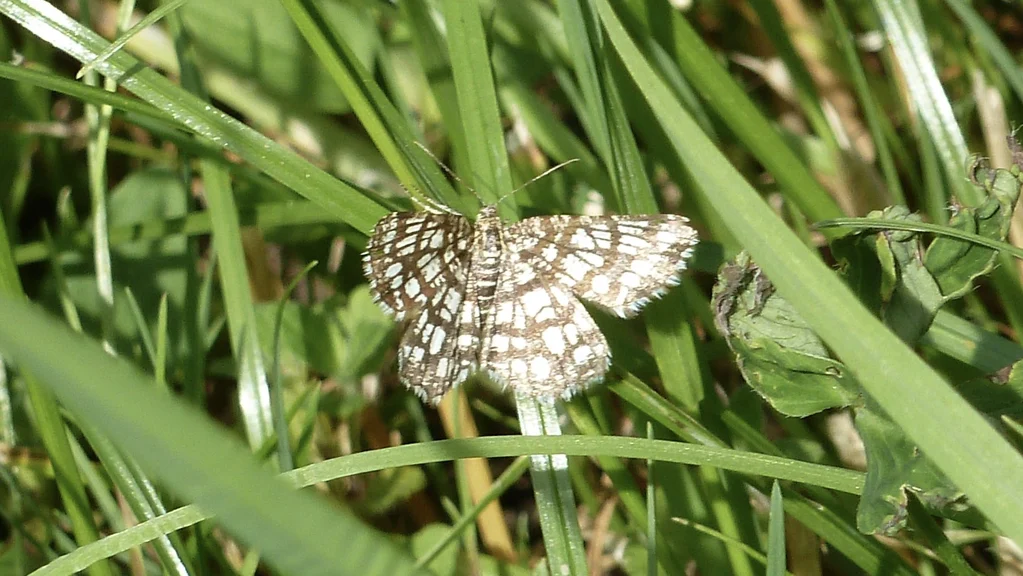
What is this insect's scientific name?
Chiasmia clathrata
